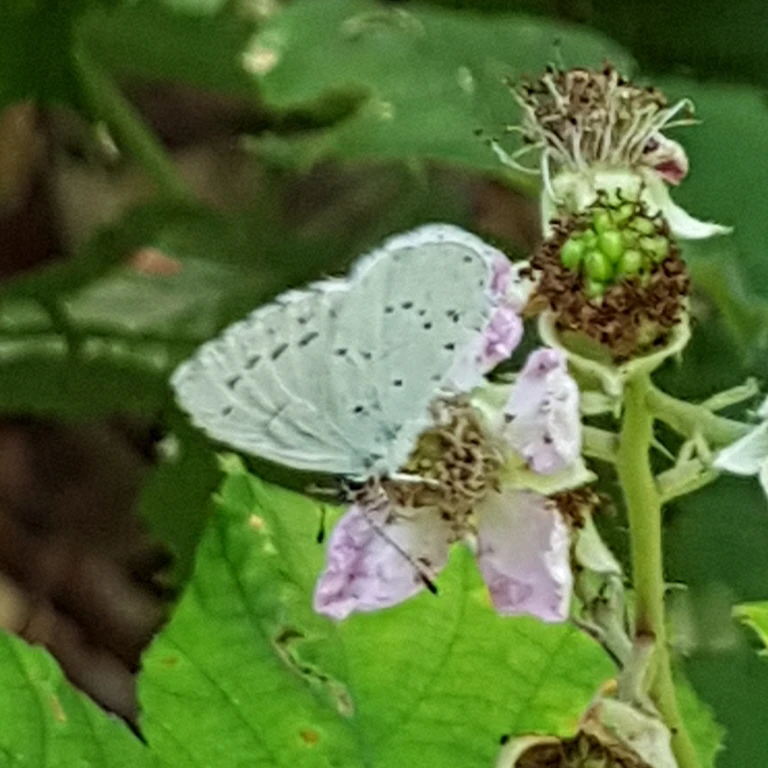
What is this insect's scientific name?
Celastrina argiolus
